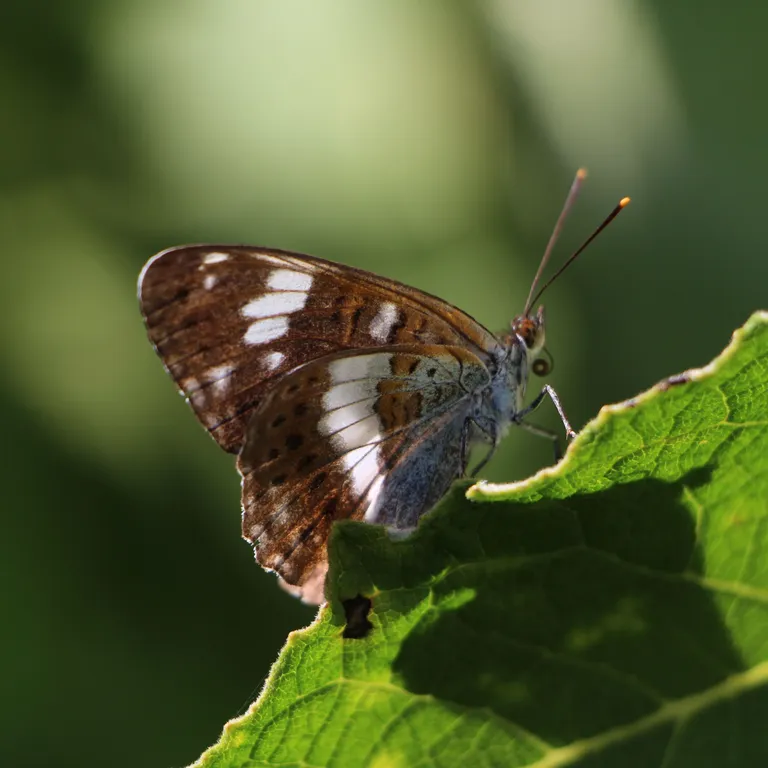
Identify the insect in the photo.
Limenitis camilla (also Ladoga camilla)
